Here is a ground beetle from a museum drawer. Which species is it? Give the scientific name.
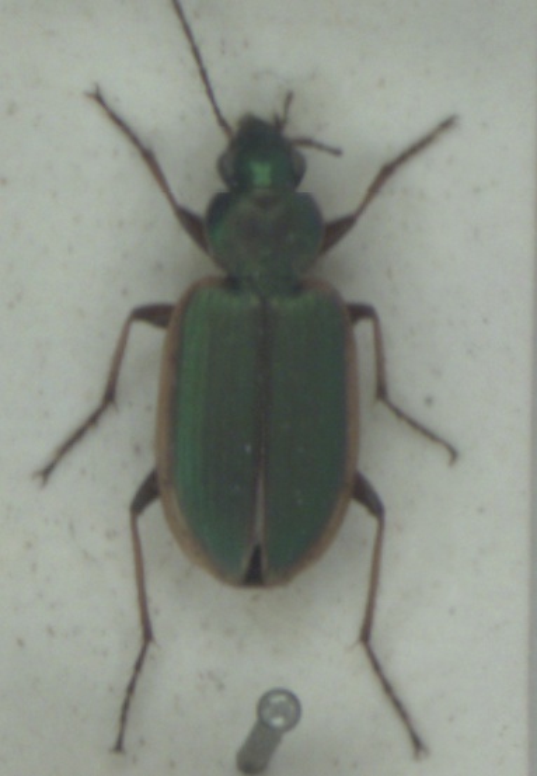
Agonum marginatum
